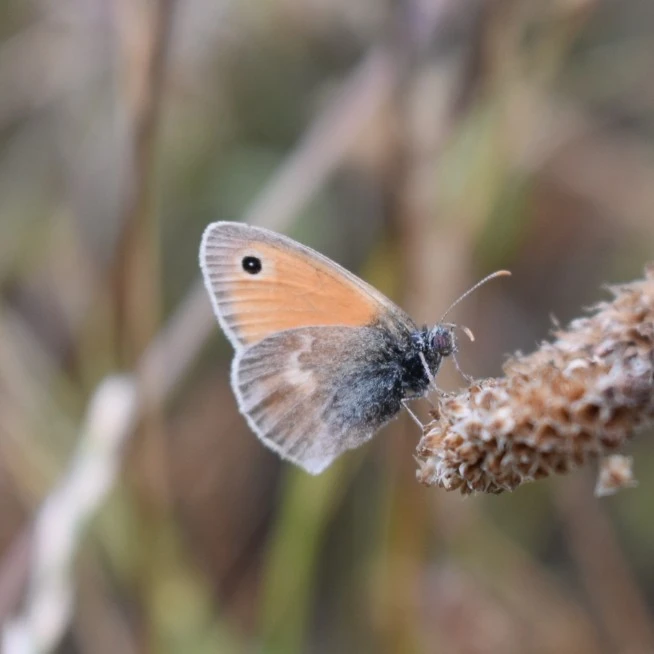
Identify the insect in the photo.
Coenonympha pamphilus
